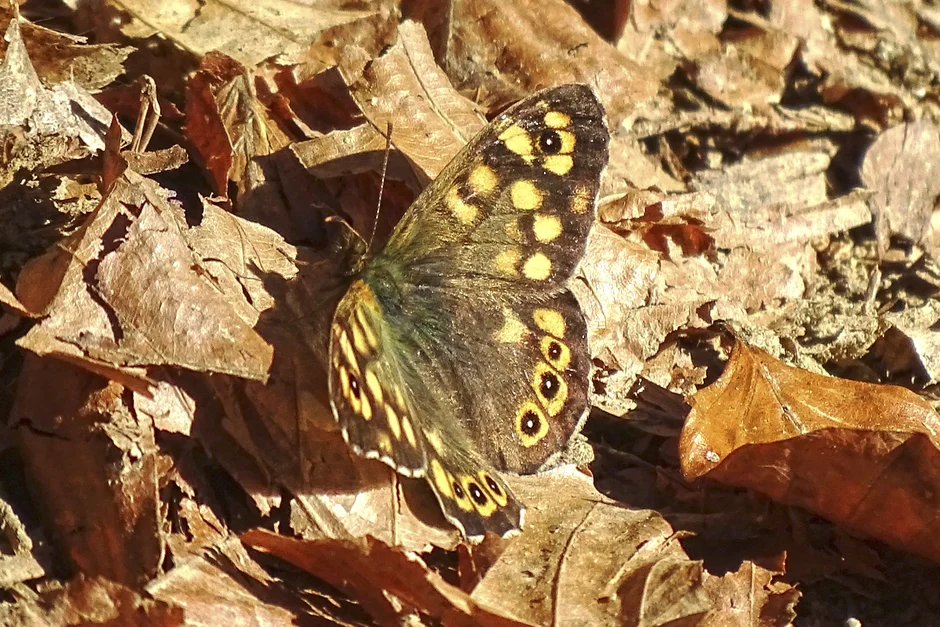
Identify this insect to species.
Pararge aegeria
